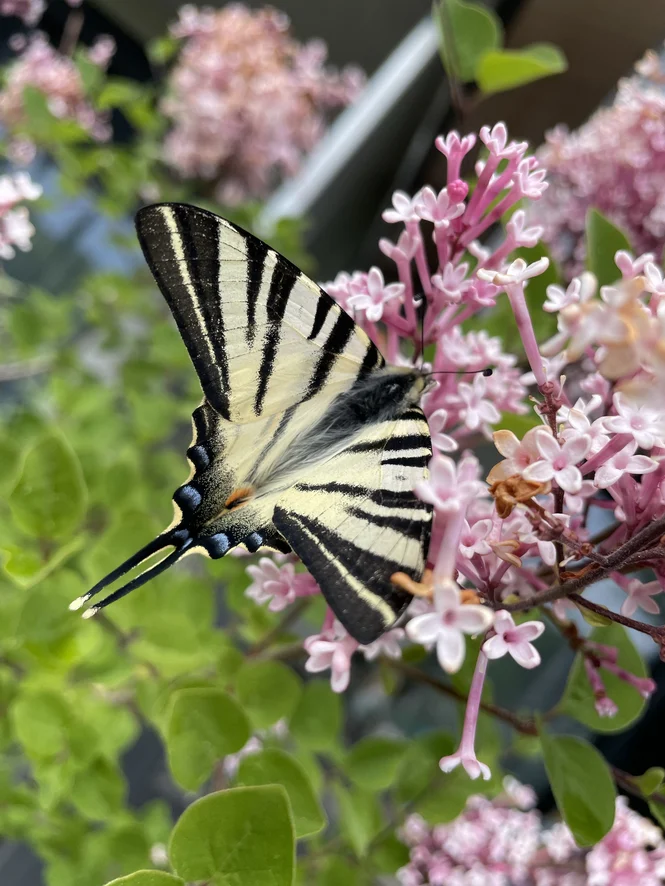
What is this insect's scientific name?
Iphiclides podalirius
